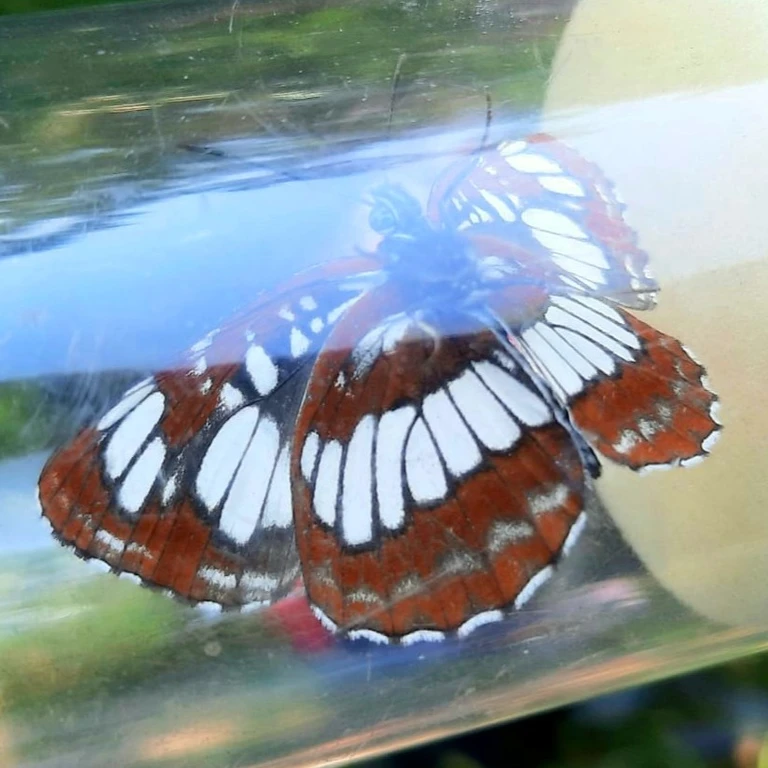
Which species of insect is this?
Neptis rivularis
